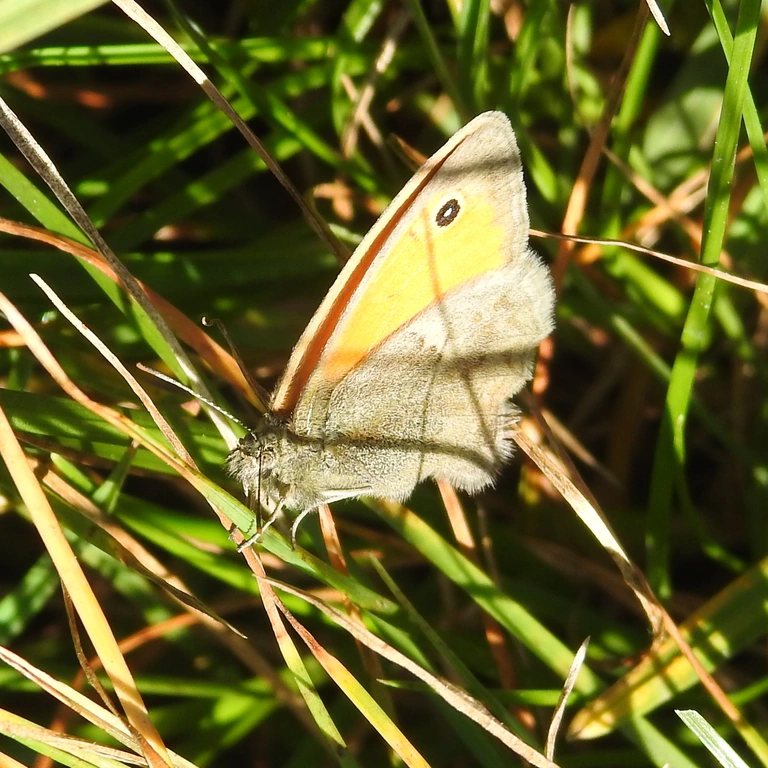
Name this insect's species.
Coenonympha pamphilus
